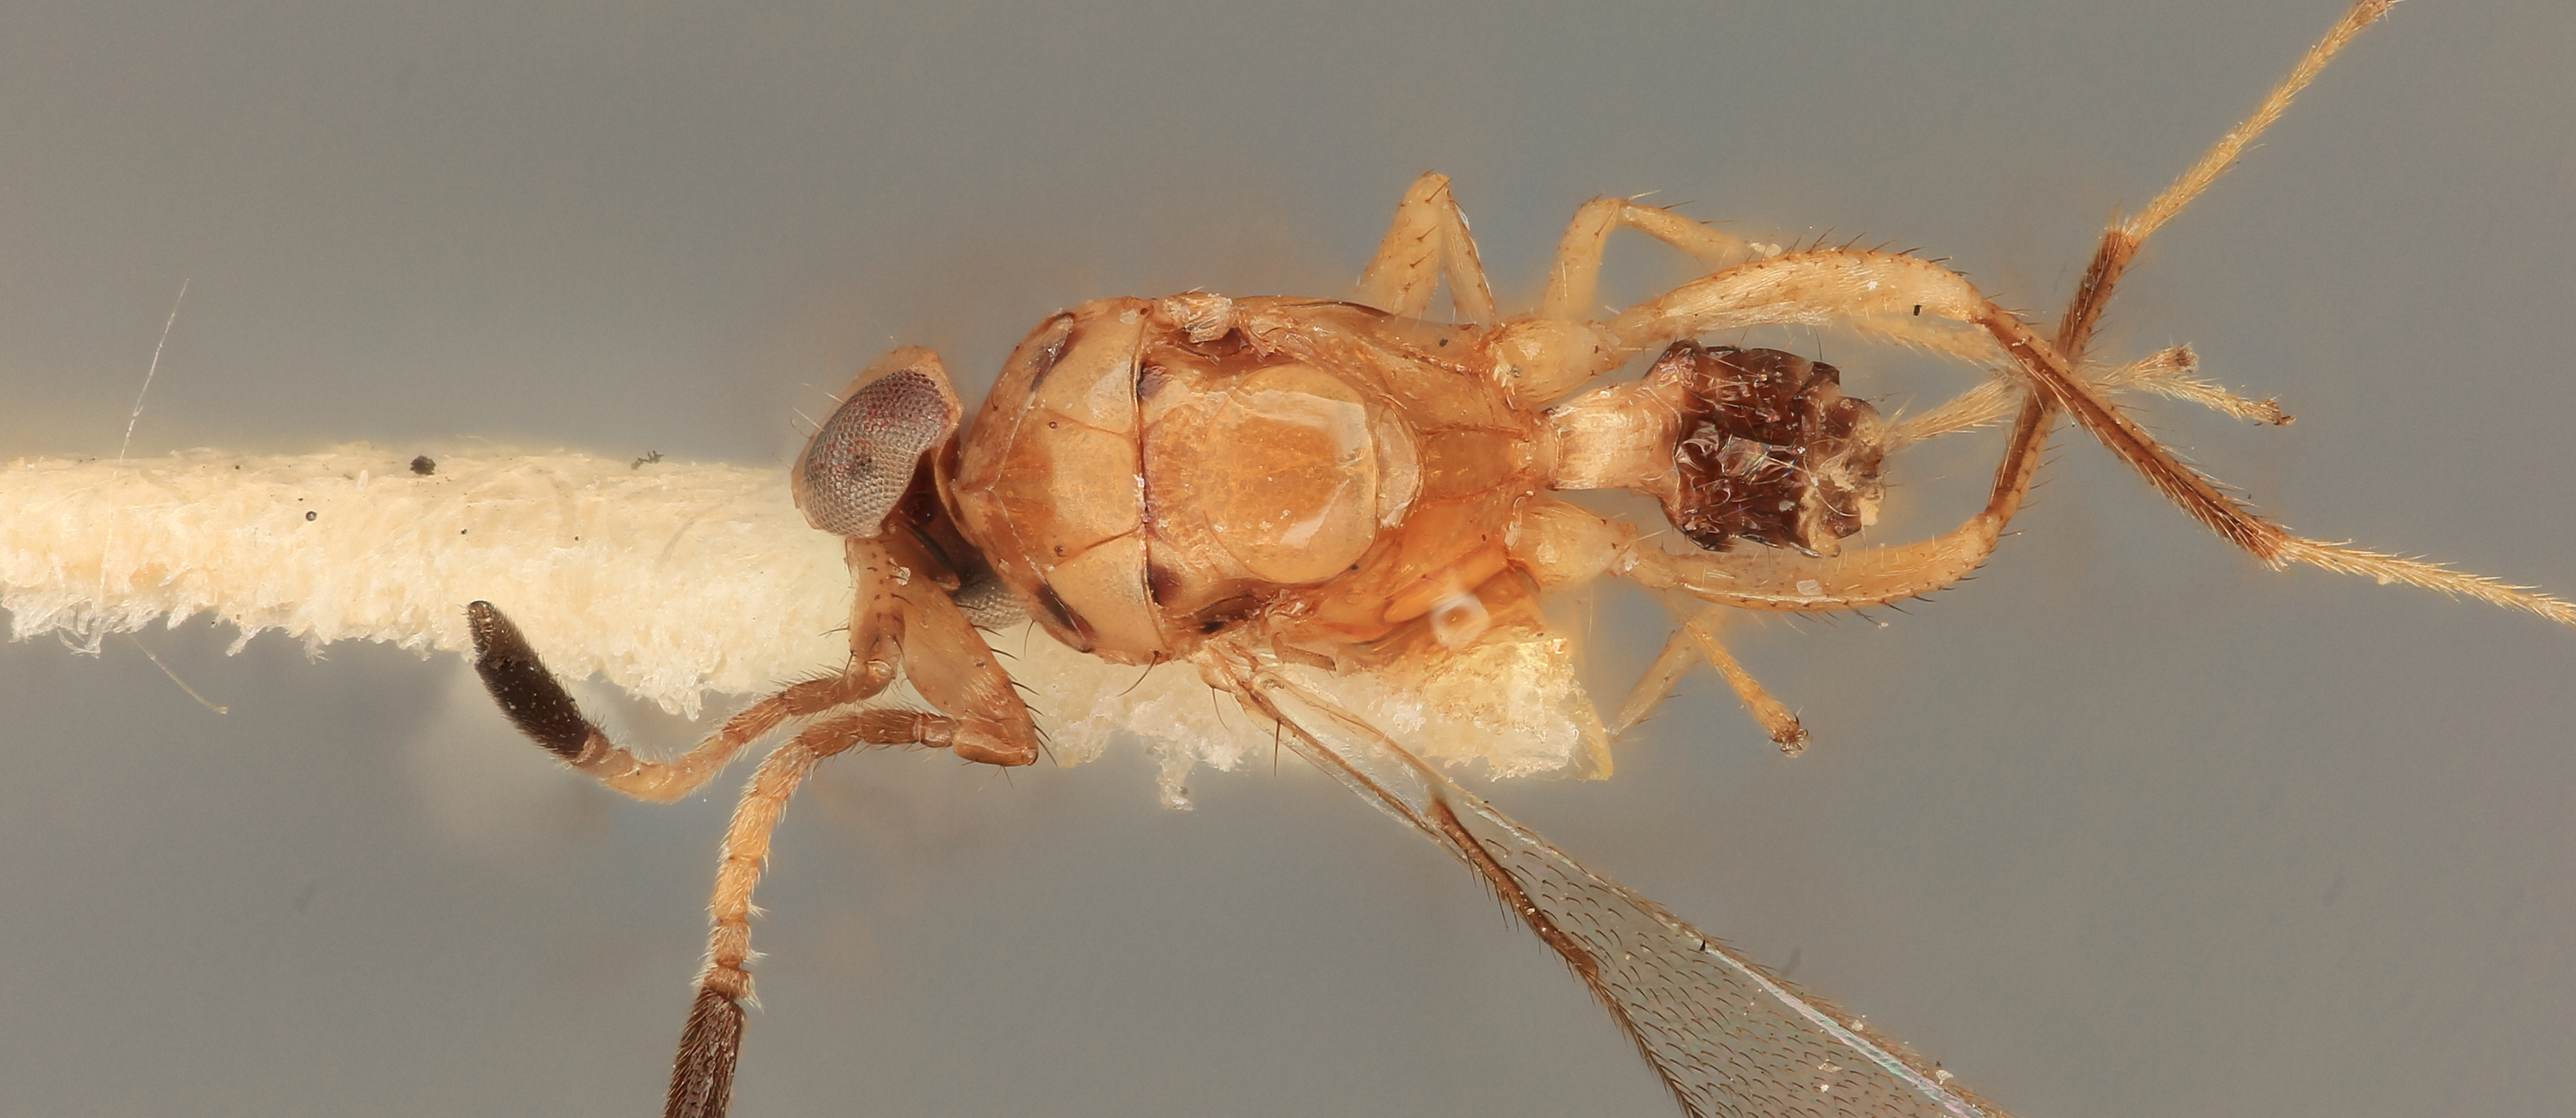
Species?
Gonatocerus atriclavus
